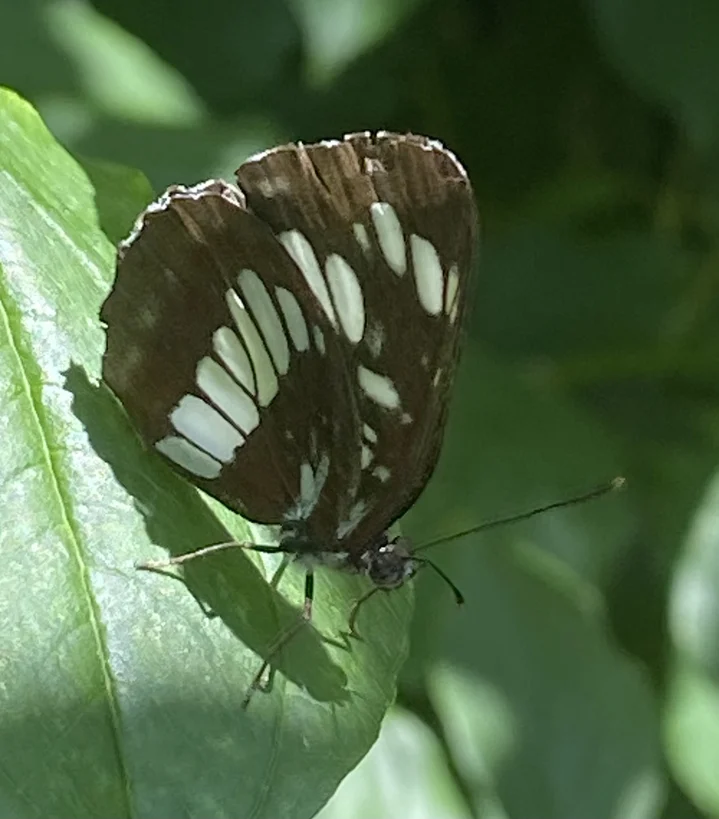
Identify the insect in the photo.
Neptis rivularis
